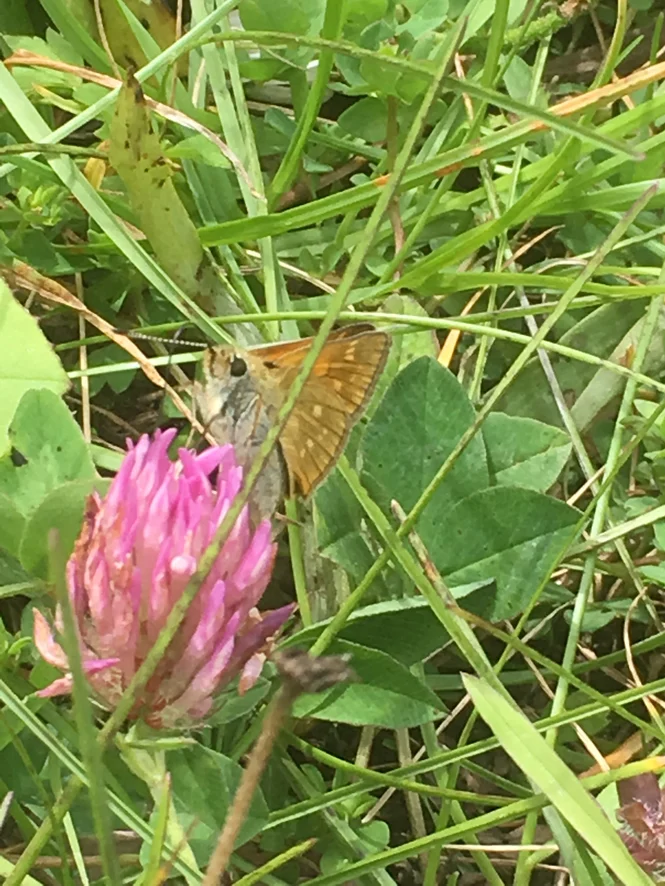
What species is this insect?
Ochlodes sylvanus (also Ochlodes venata)
